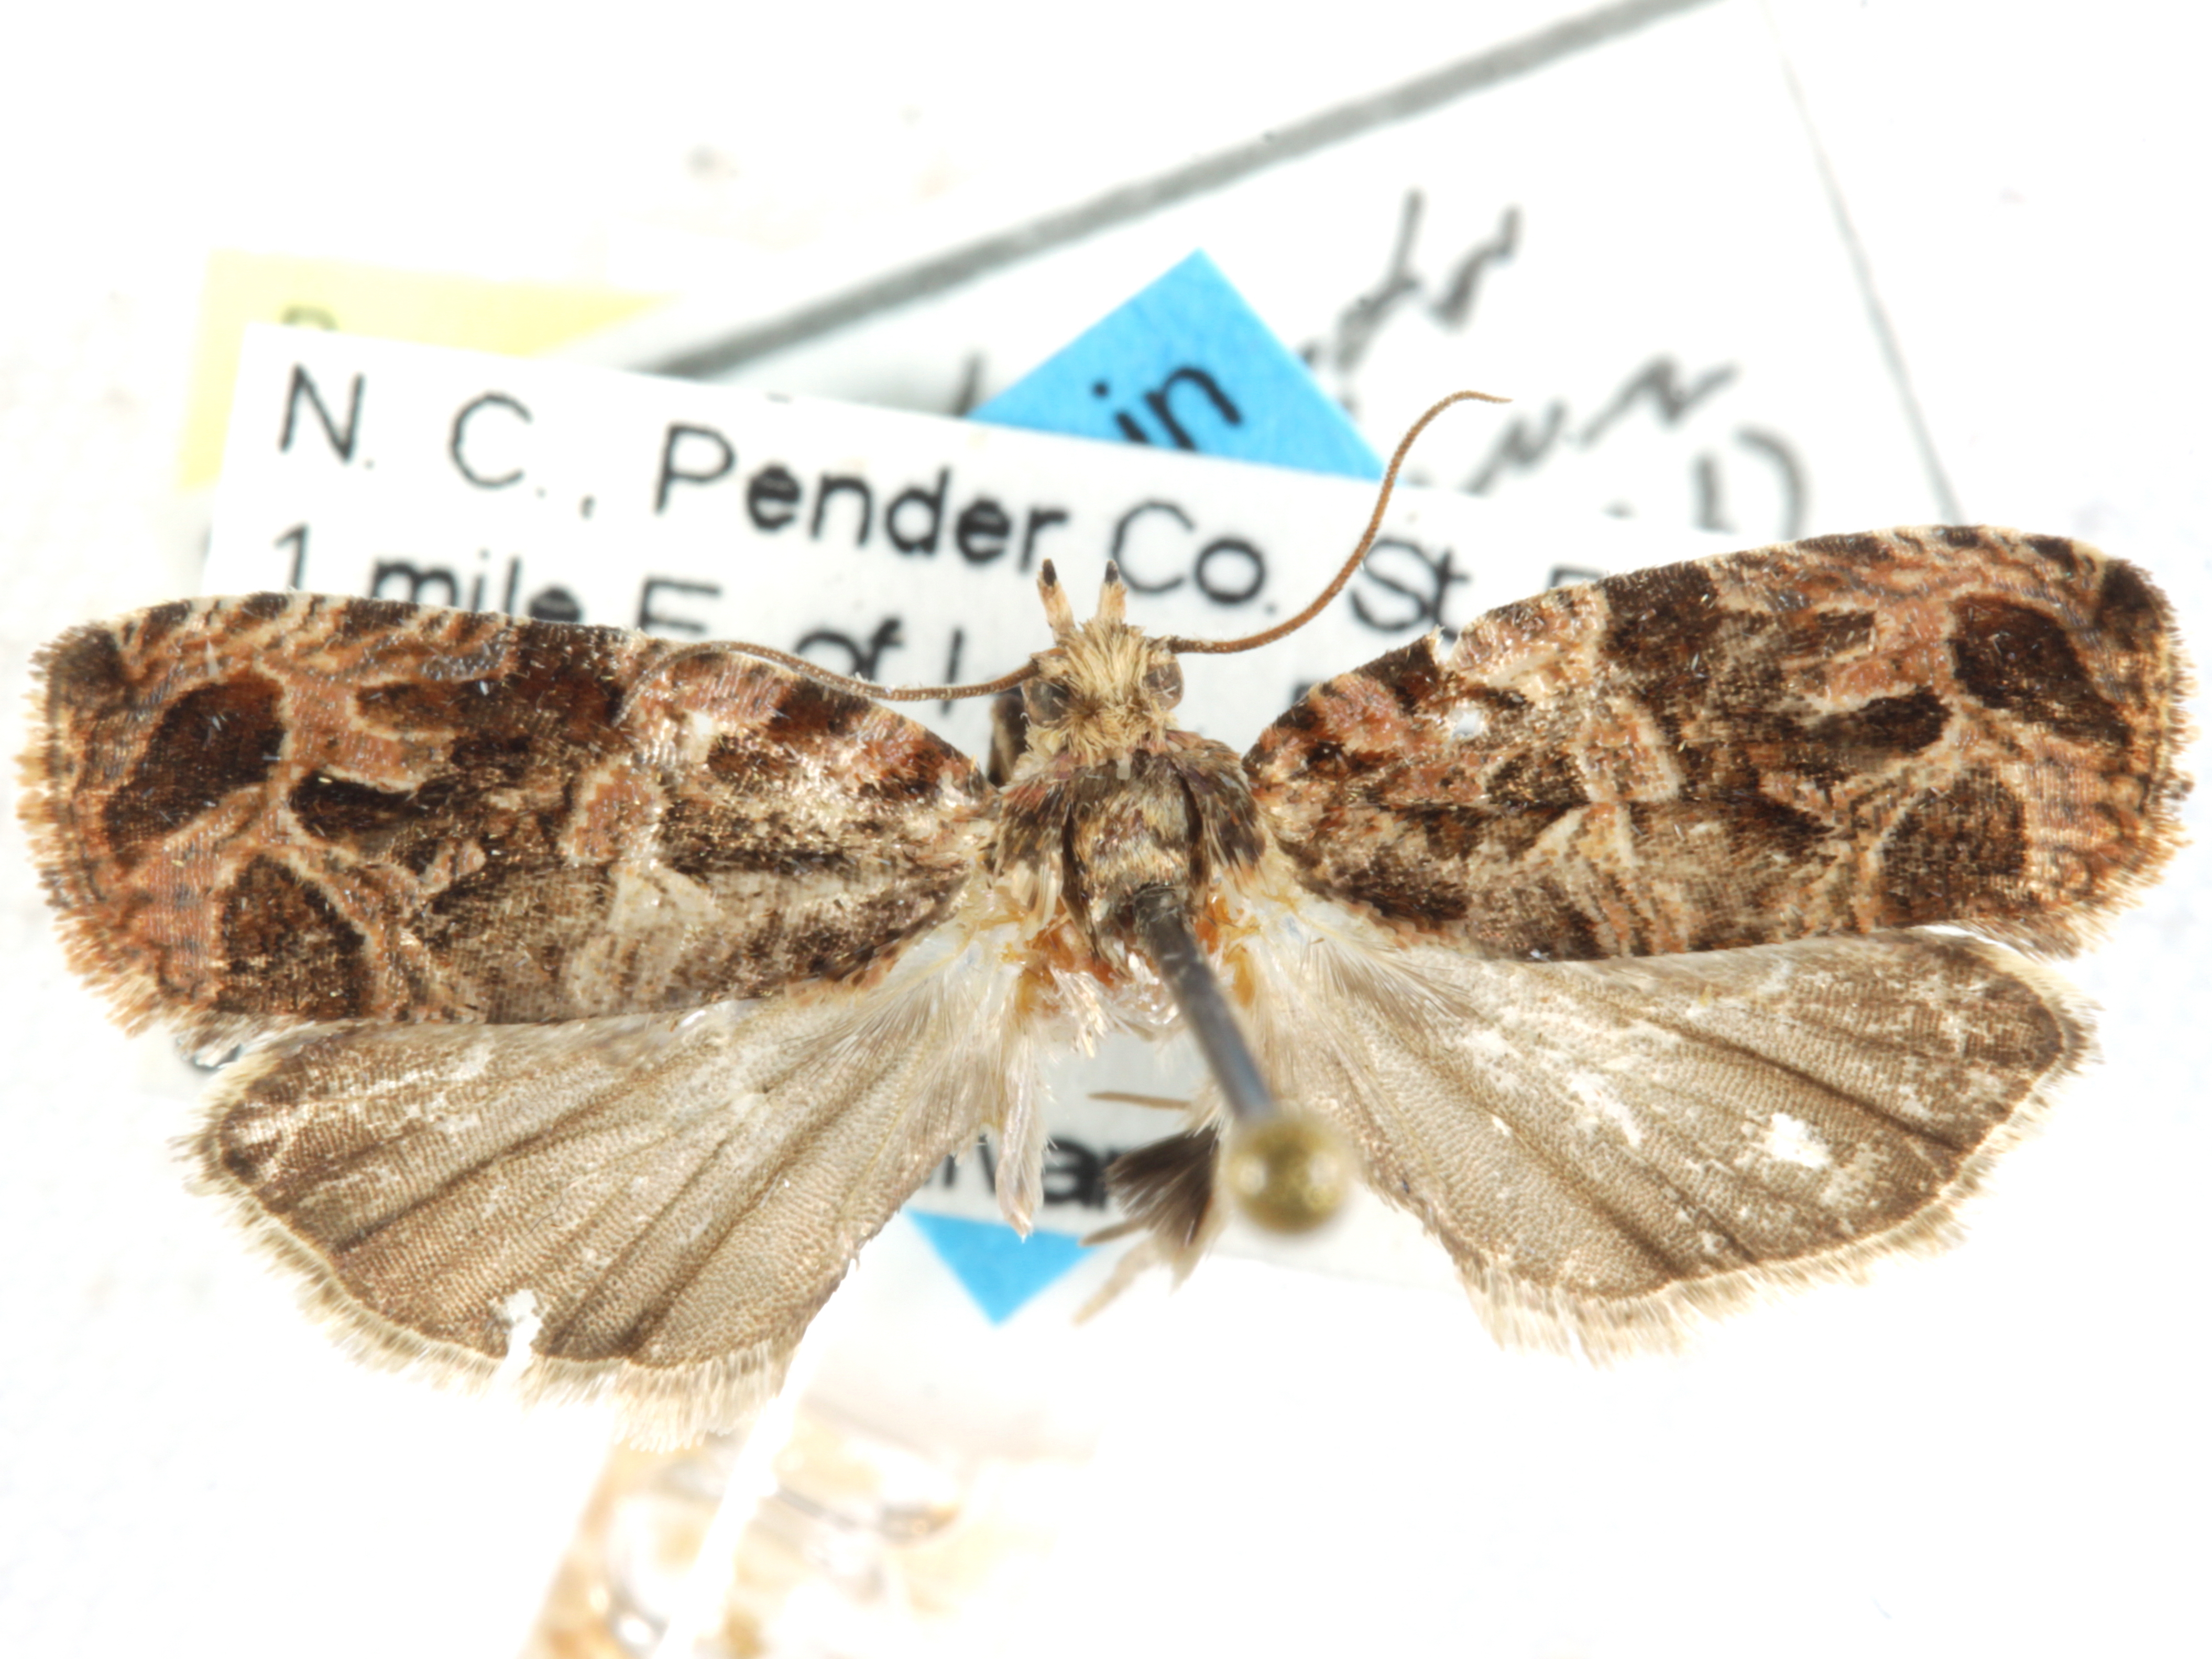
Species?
Olethreutes hippocastanum
